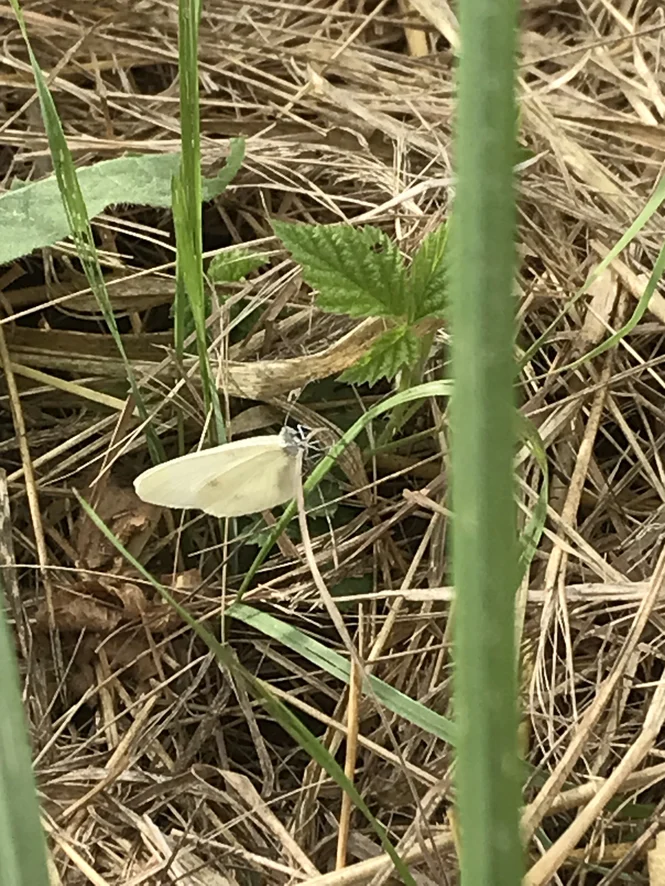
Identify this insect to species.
Leptidea sinapis/juvernica
